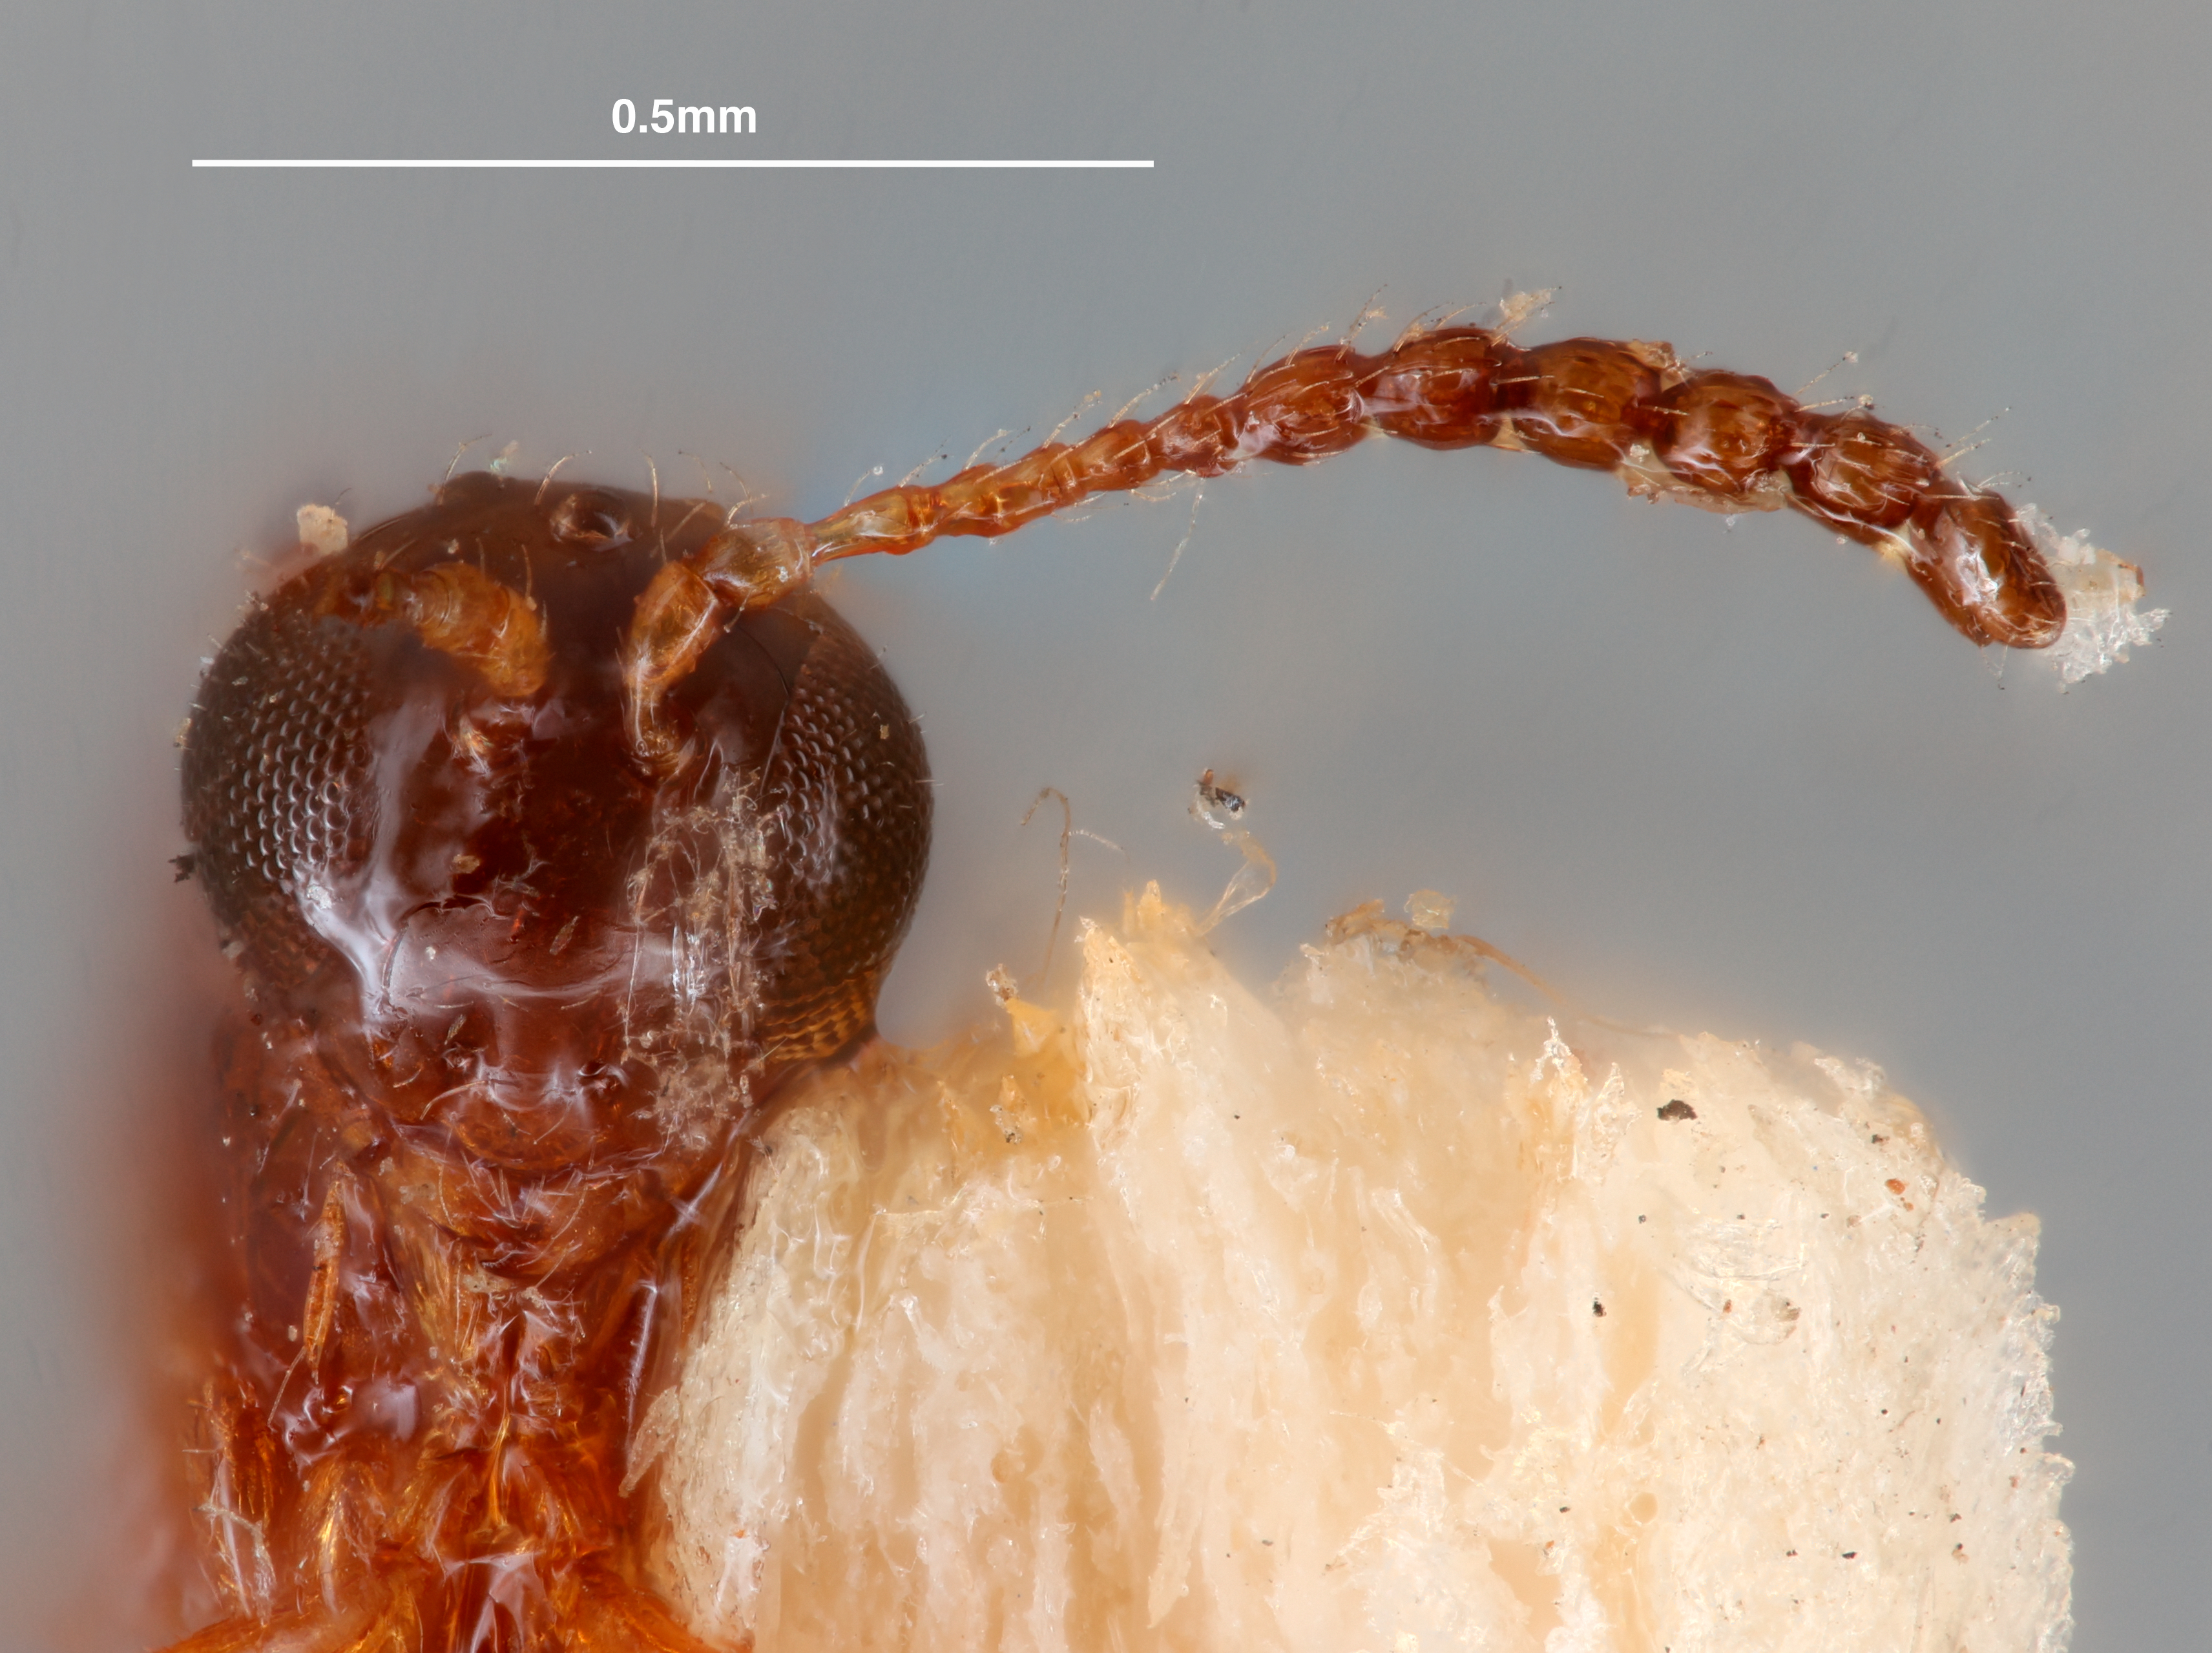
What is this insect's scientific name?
Hexaplasta rufolateralis
